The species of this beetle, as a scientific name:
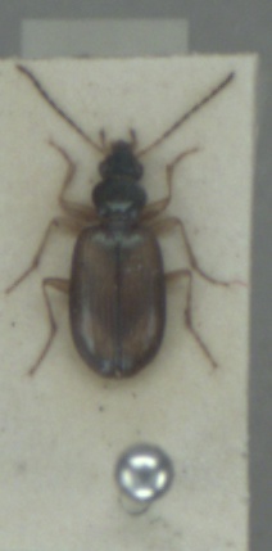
Bembidion testaceum
